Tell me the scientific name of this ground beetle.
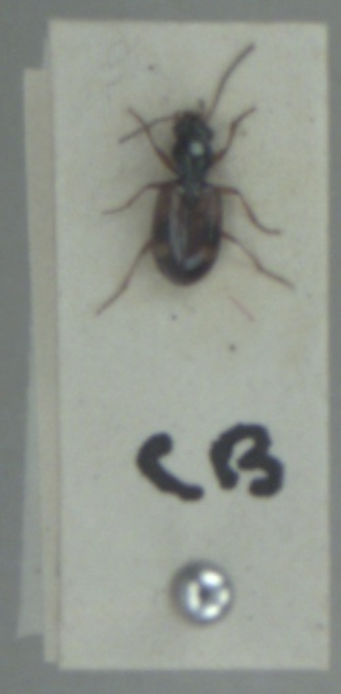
Bembidion articulatum
